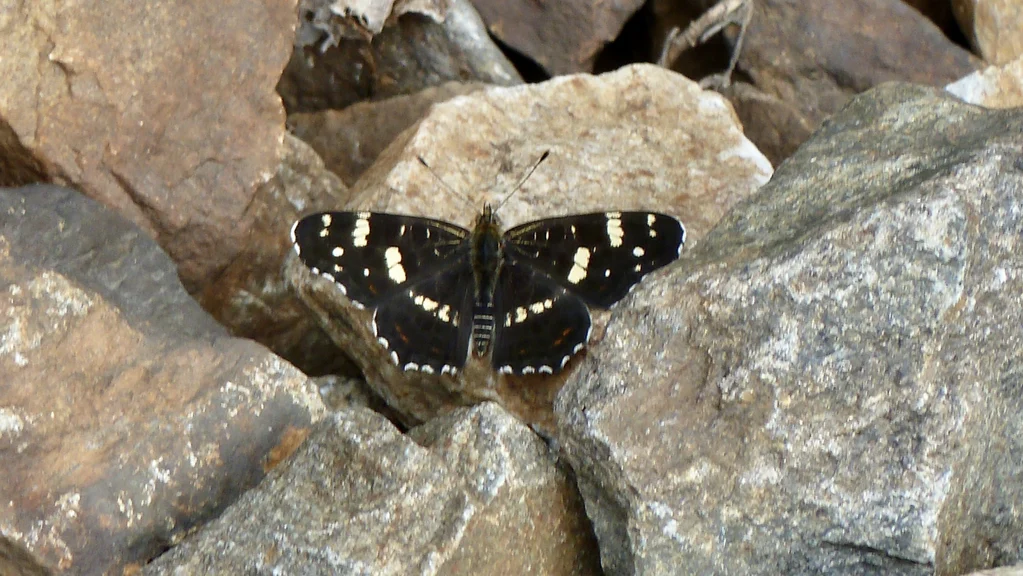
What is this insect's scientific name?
Araschnia levana
